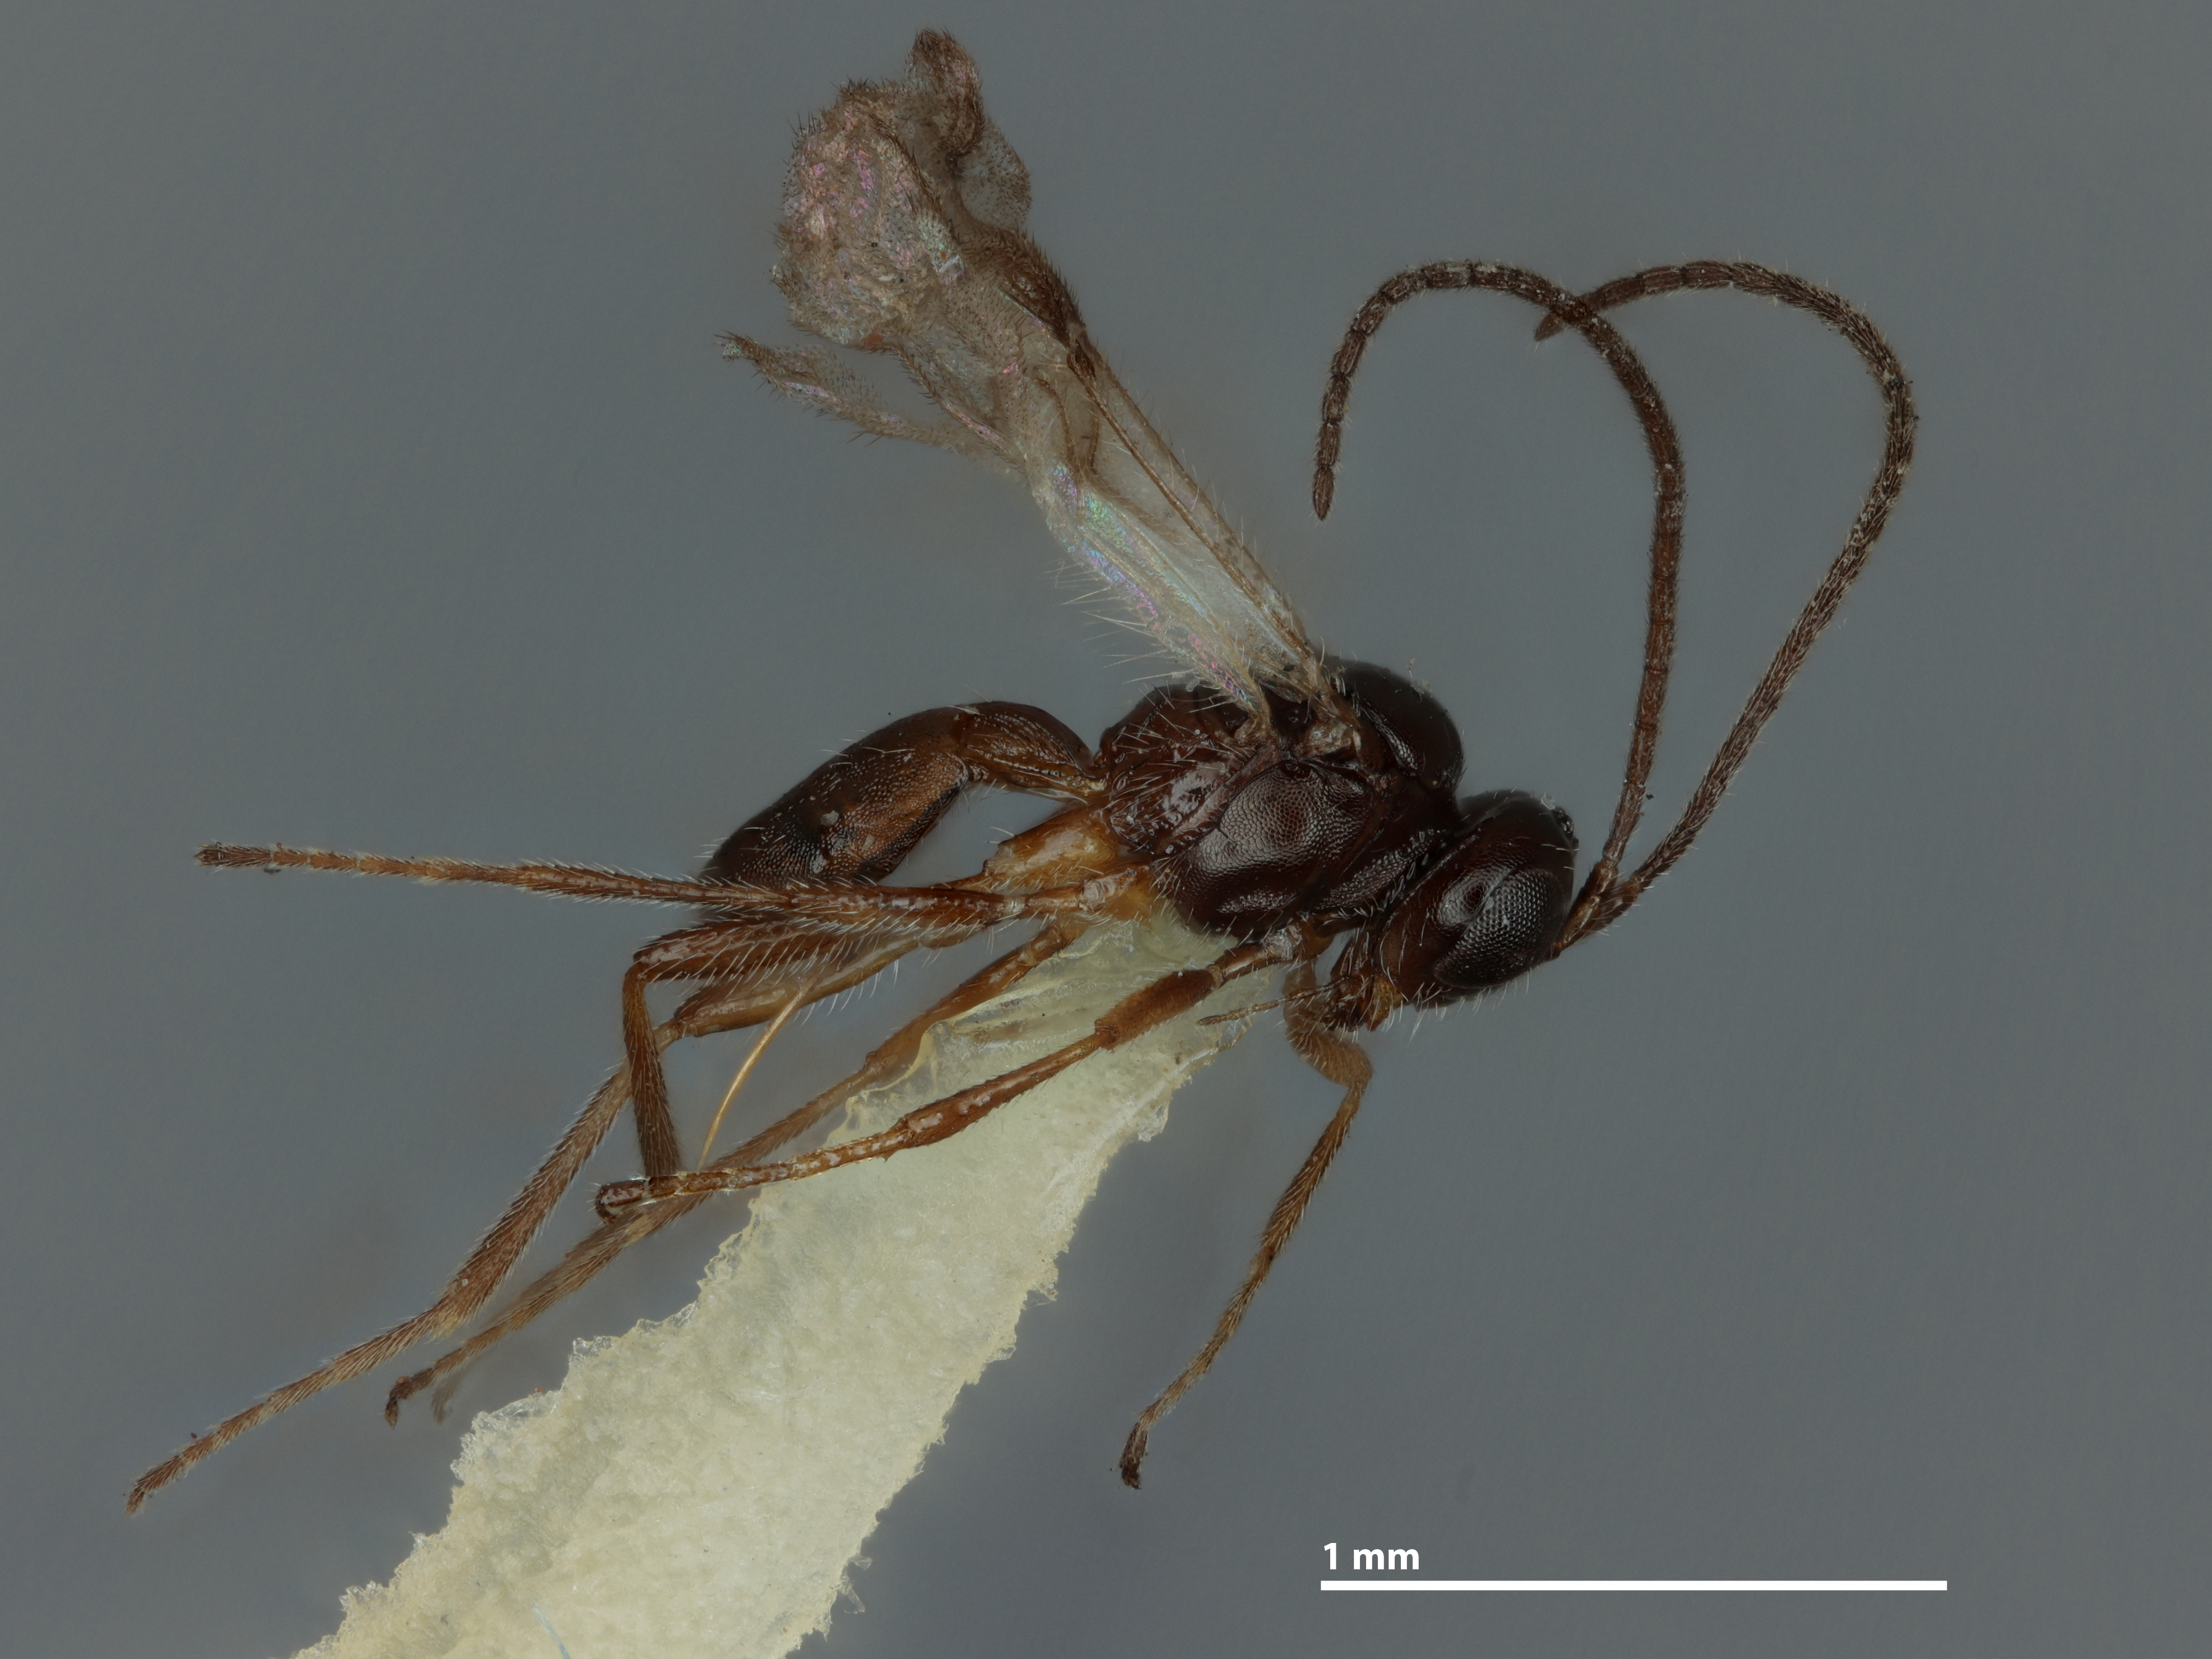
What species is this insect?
Opius confundens
